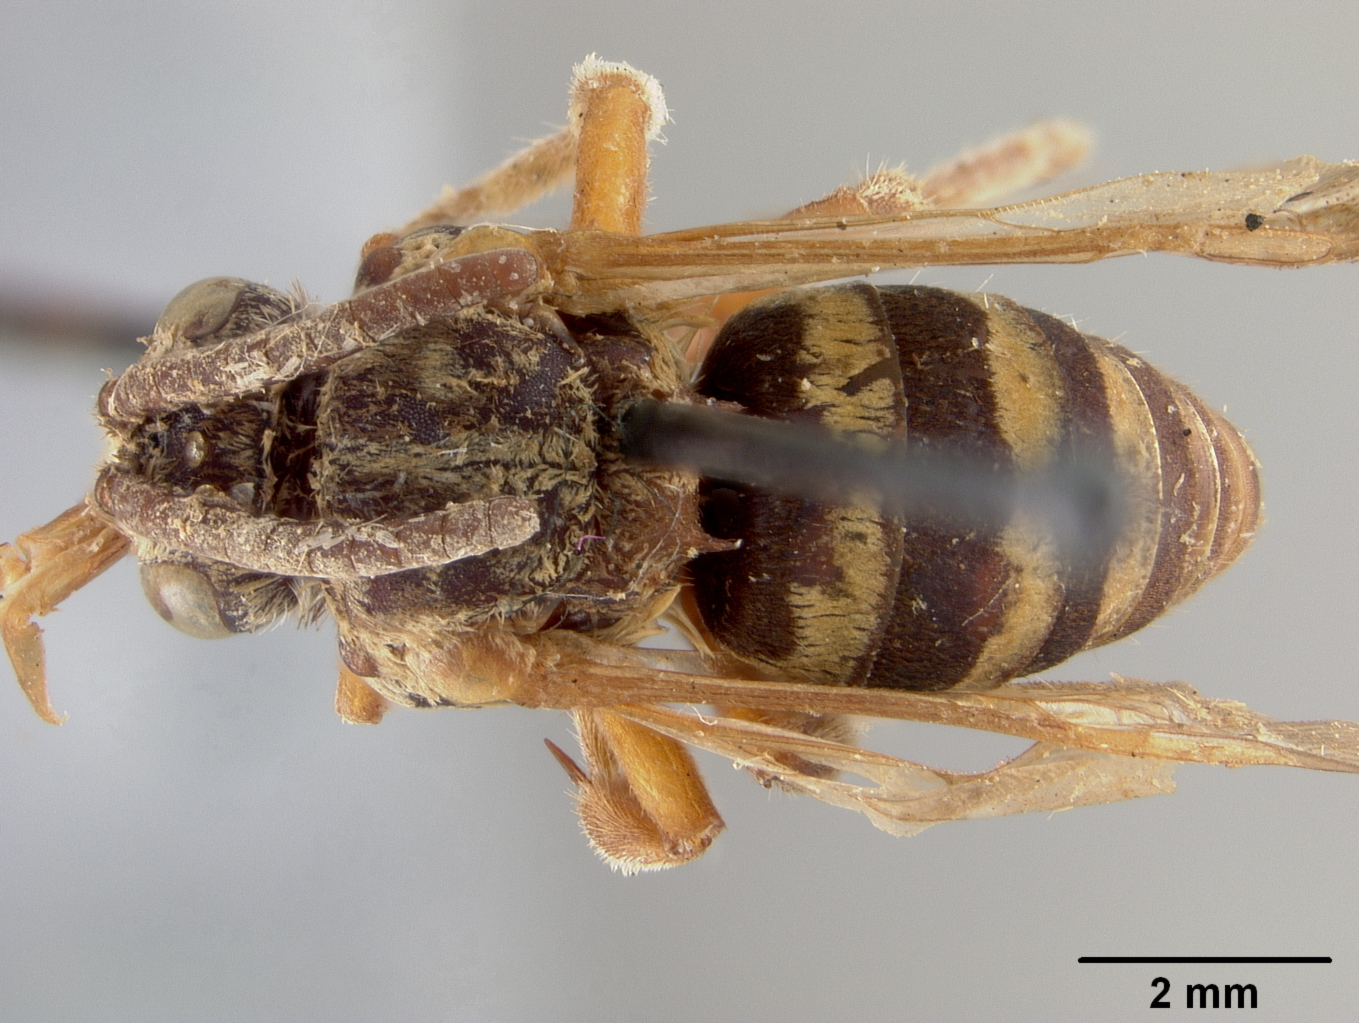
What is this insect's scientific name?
Melecta haitensis
